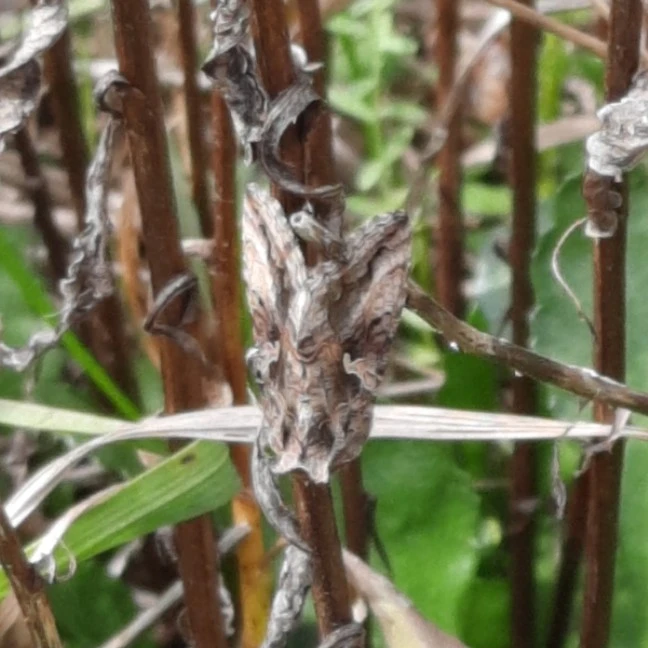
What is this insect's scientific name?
Autographa gamma
